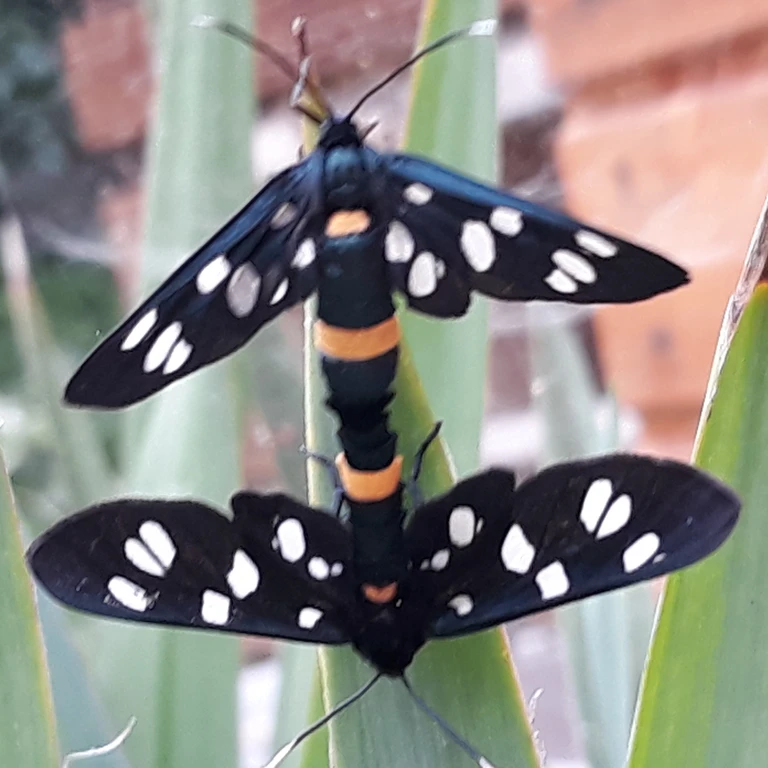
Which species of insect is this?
Amata phegea
